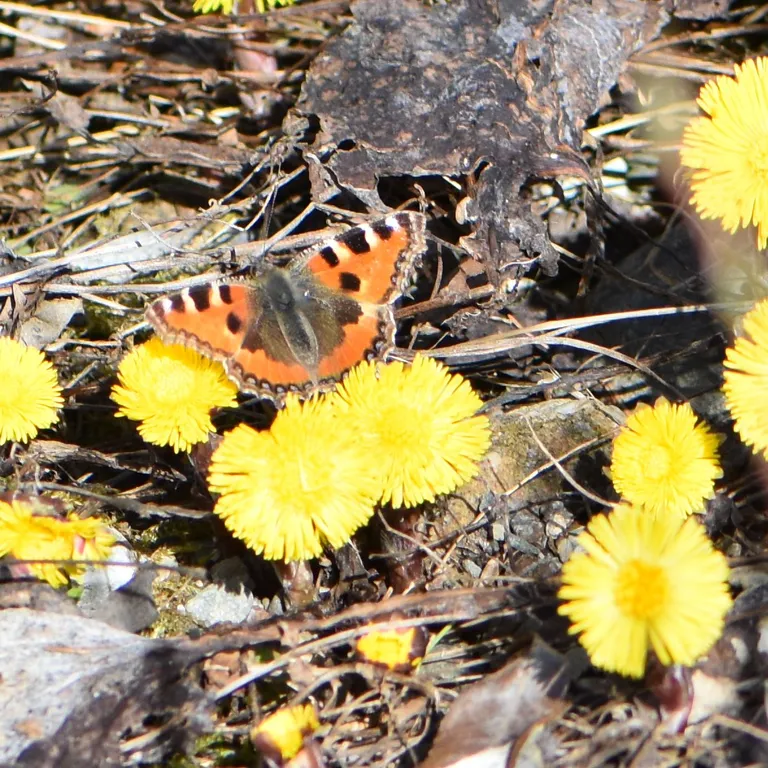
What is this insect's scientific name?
Aglais urticae
